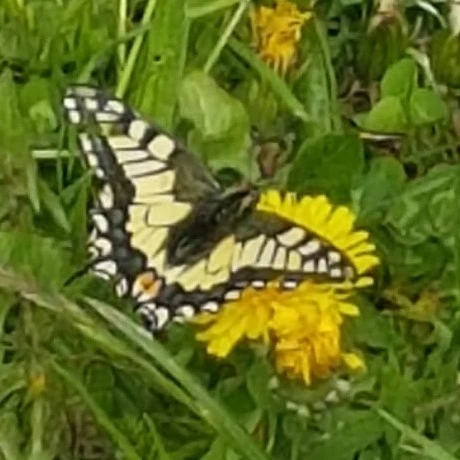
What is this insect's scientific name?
Papilio machaon
